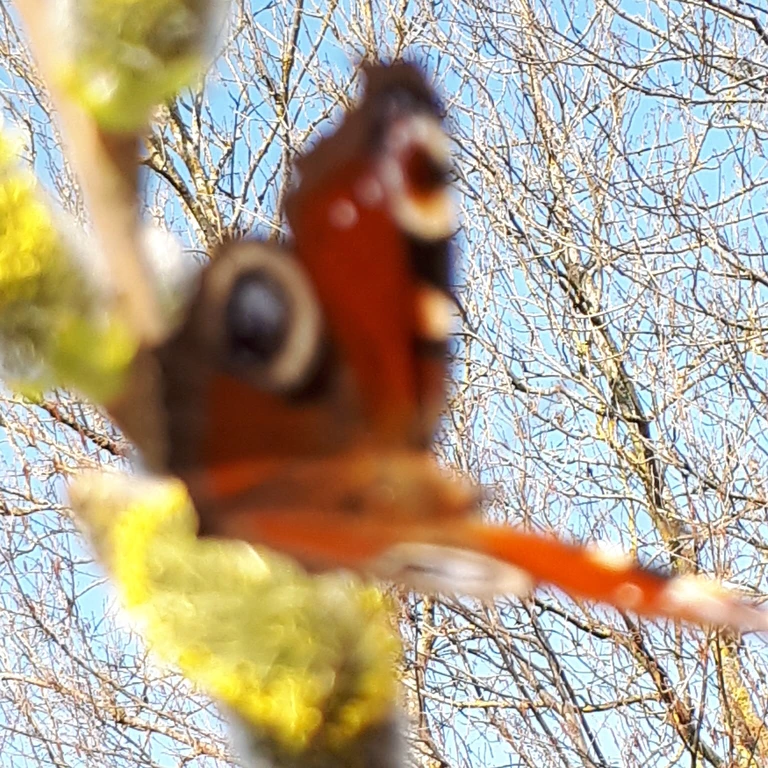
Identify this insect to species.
Aglais io
